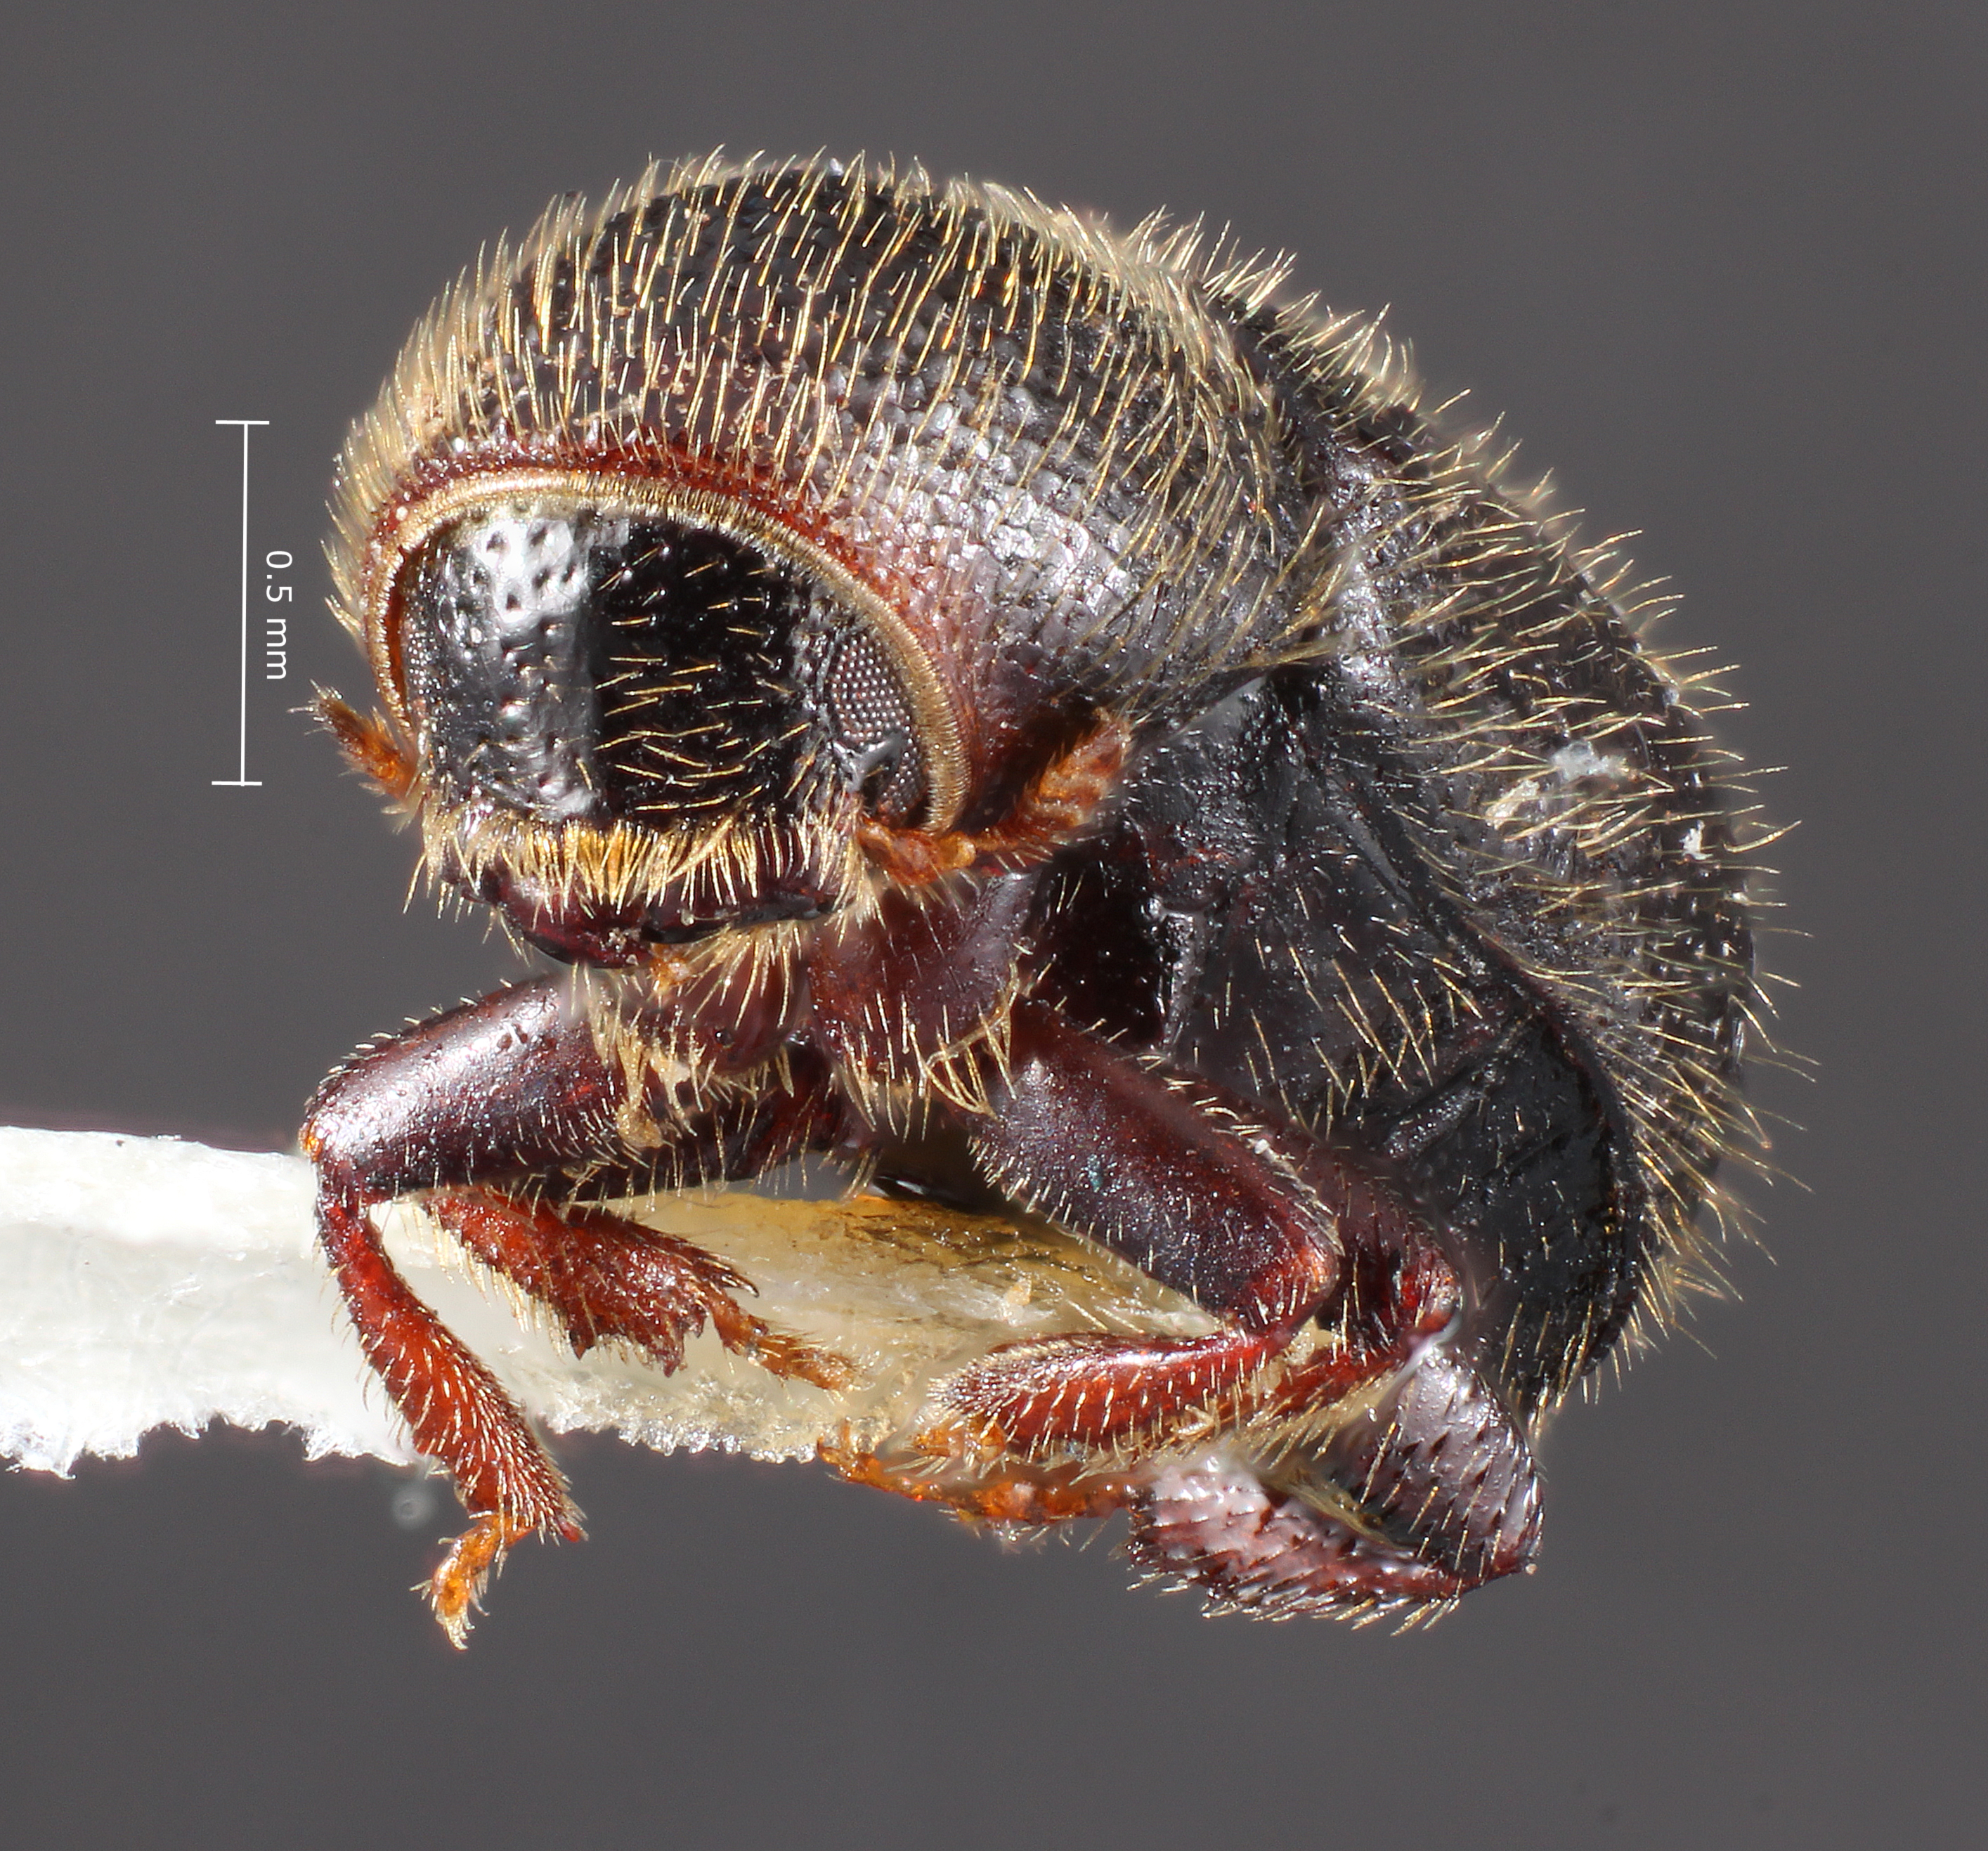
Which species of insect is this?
Conophthorus resinosae
